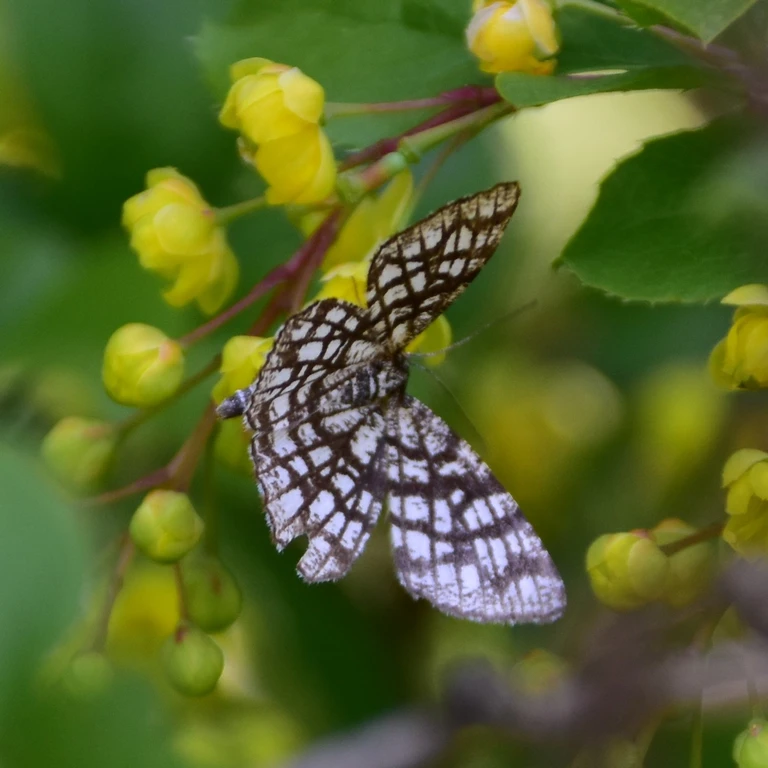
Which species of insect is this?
Chiasmia clathrata
